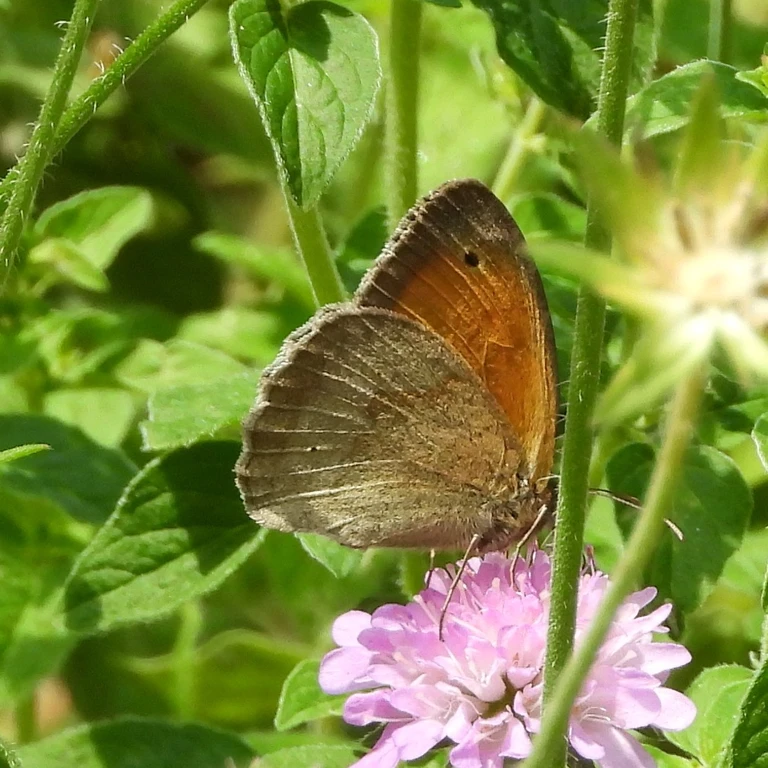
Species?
Maniola jurtina
